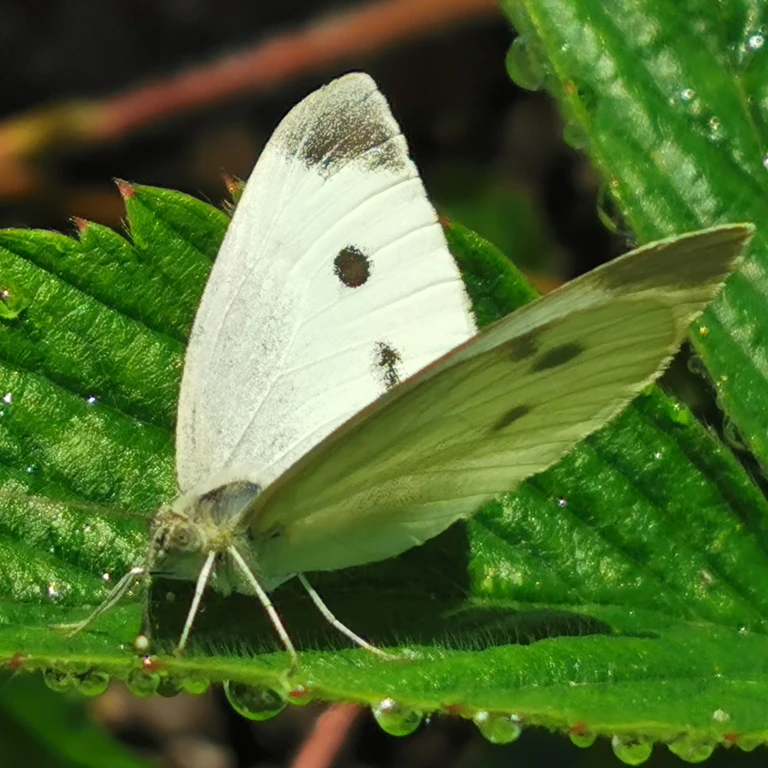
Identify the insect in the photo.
Pieris rapae
